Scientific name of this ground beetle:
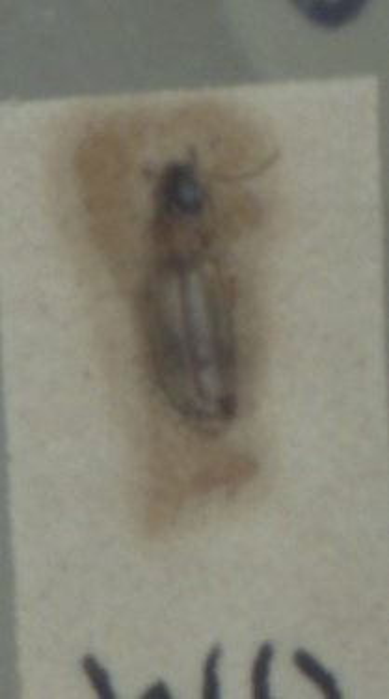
Philorhizus melanocephalus
